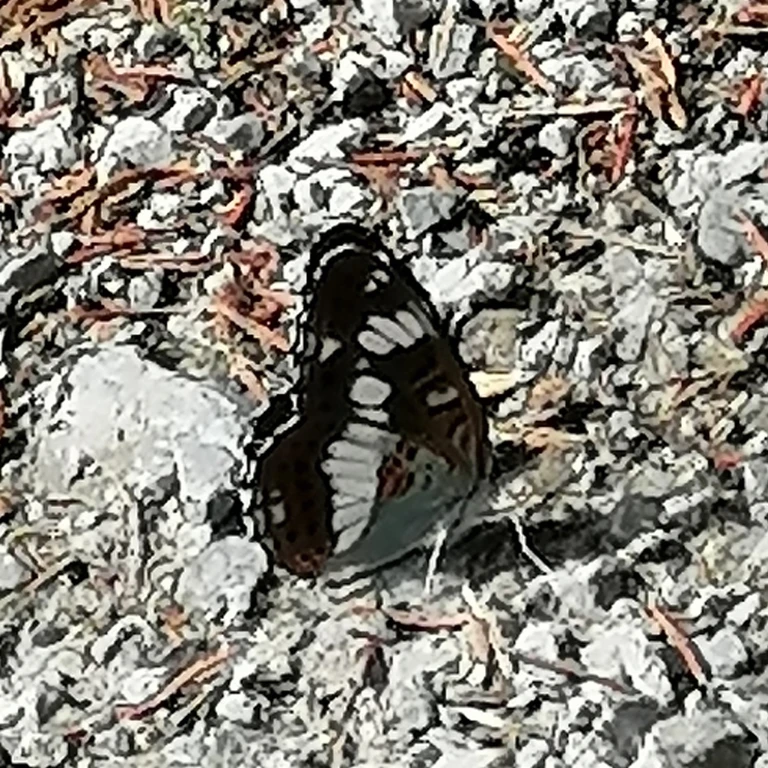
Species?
Limenitis camilla (also Ladoga camilla)
